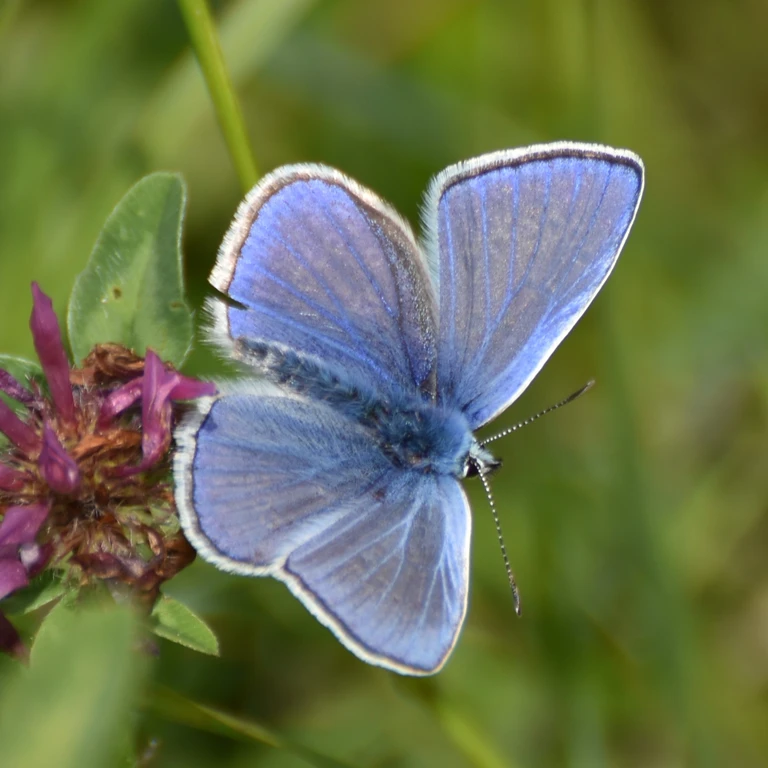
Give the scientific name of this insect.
Polyommatus icarus
